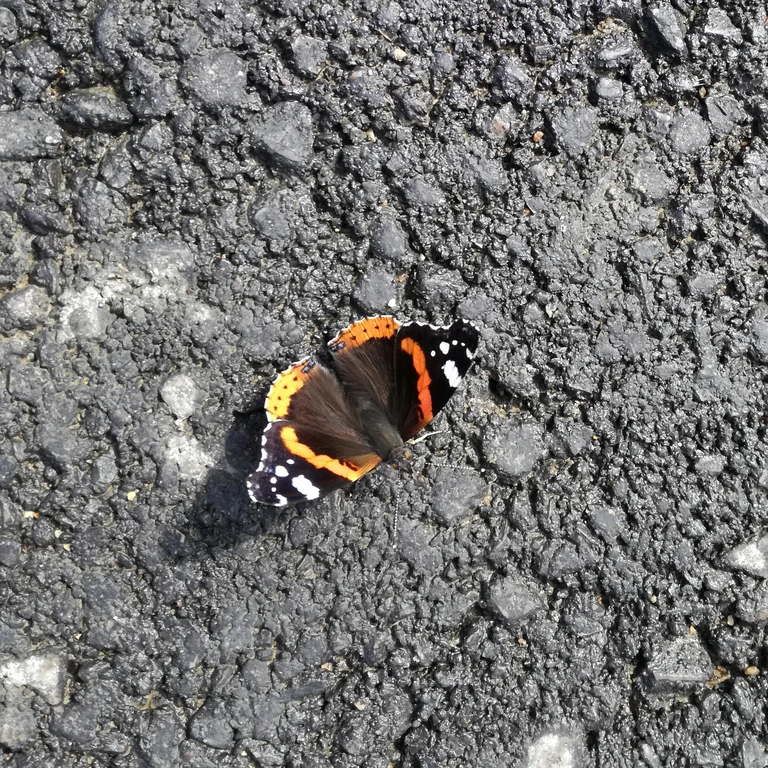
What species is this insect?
Vanessa atalanta
